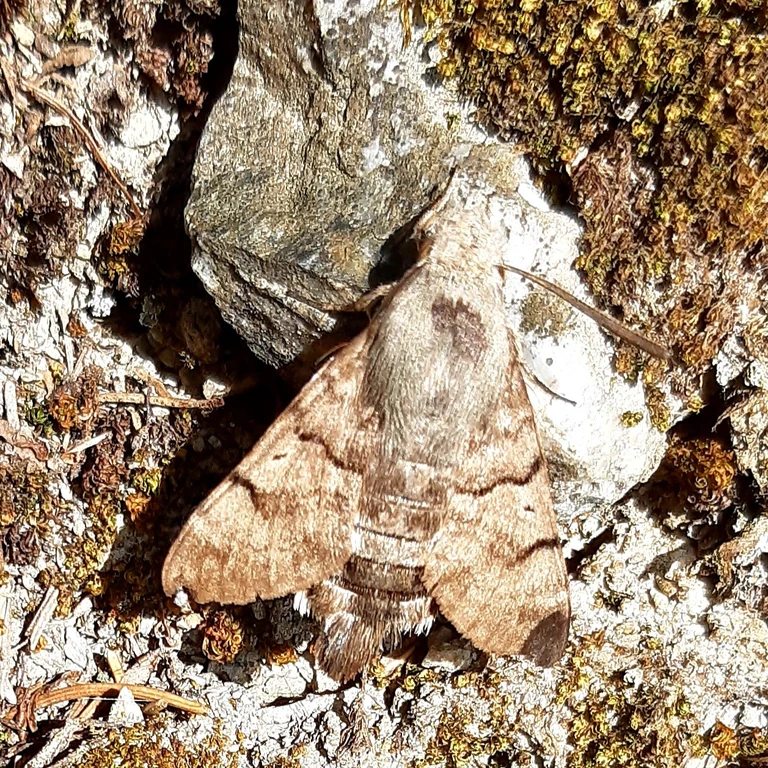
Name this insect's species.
Macroglossum stellatarum
